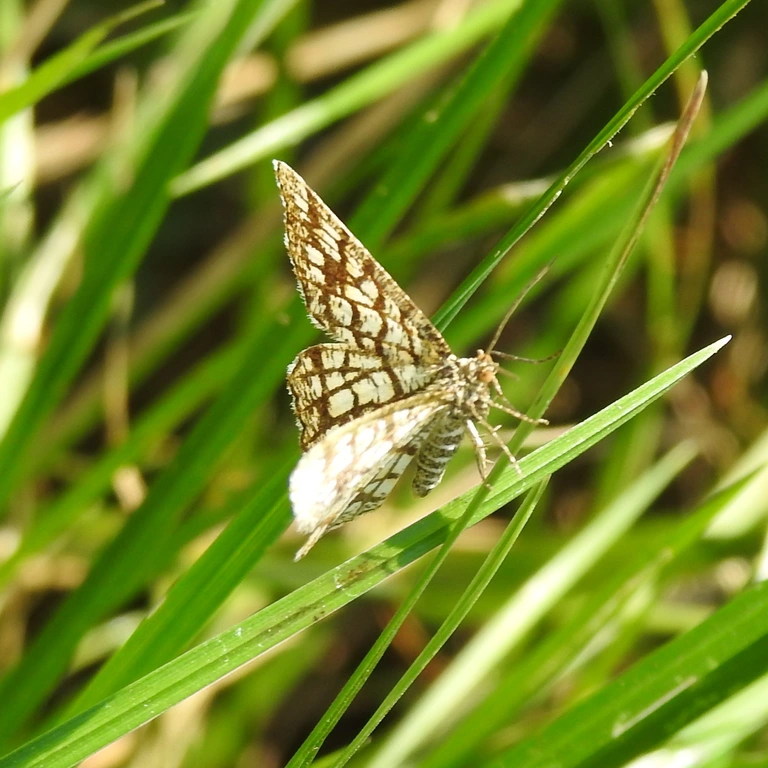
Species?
Chiasmia clathrata
